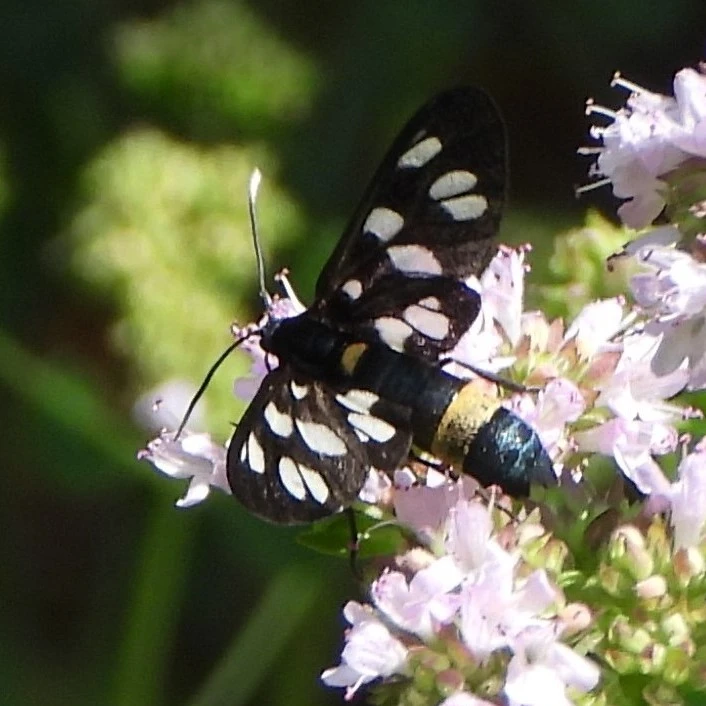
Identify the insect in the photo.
Amata phegea
